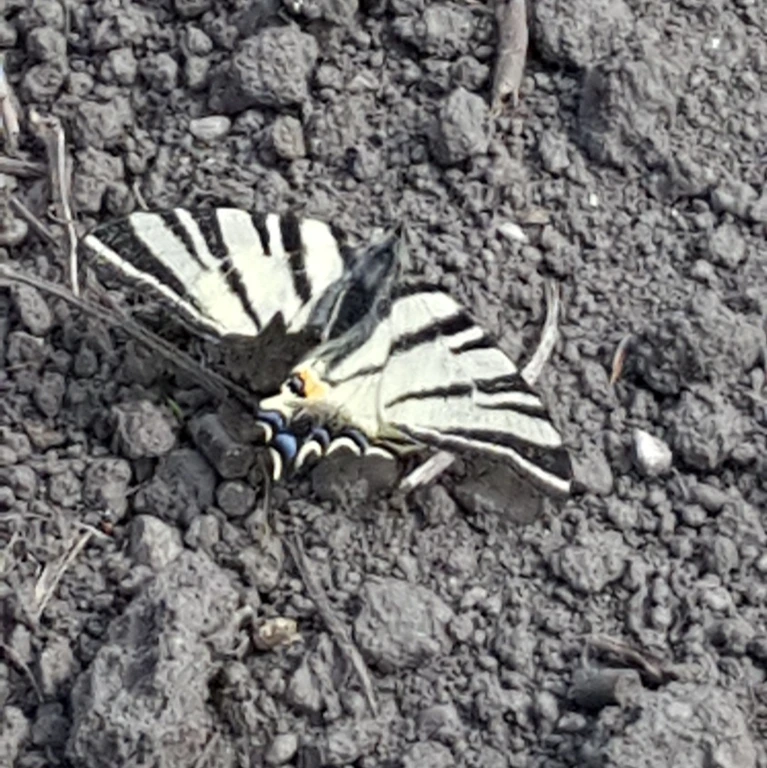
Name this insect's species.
Iphiclides podalirius
